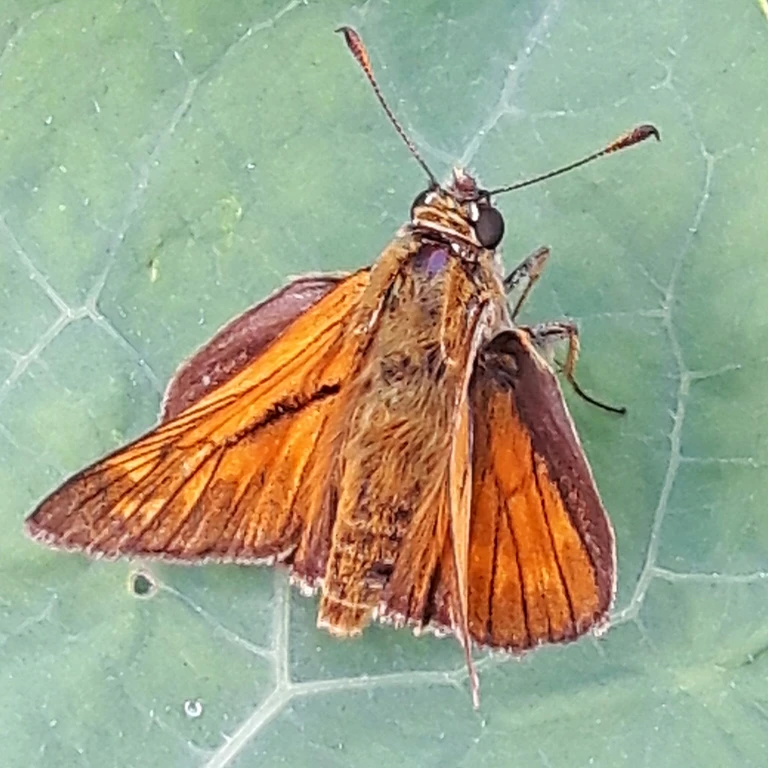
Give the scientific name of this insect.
Ochlodes sylvanus (also Ochlodes venata)
